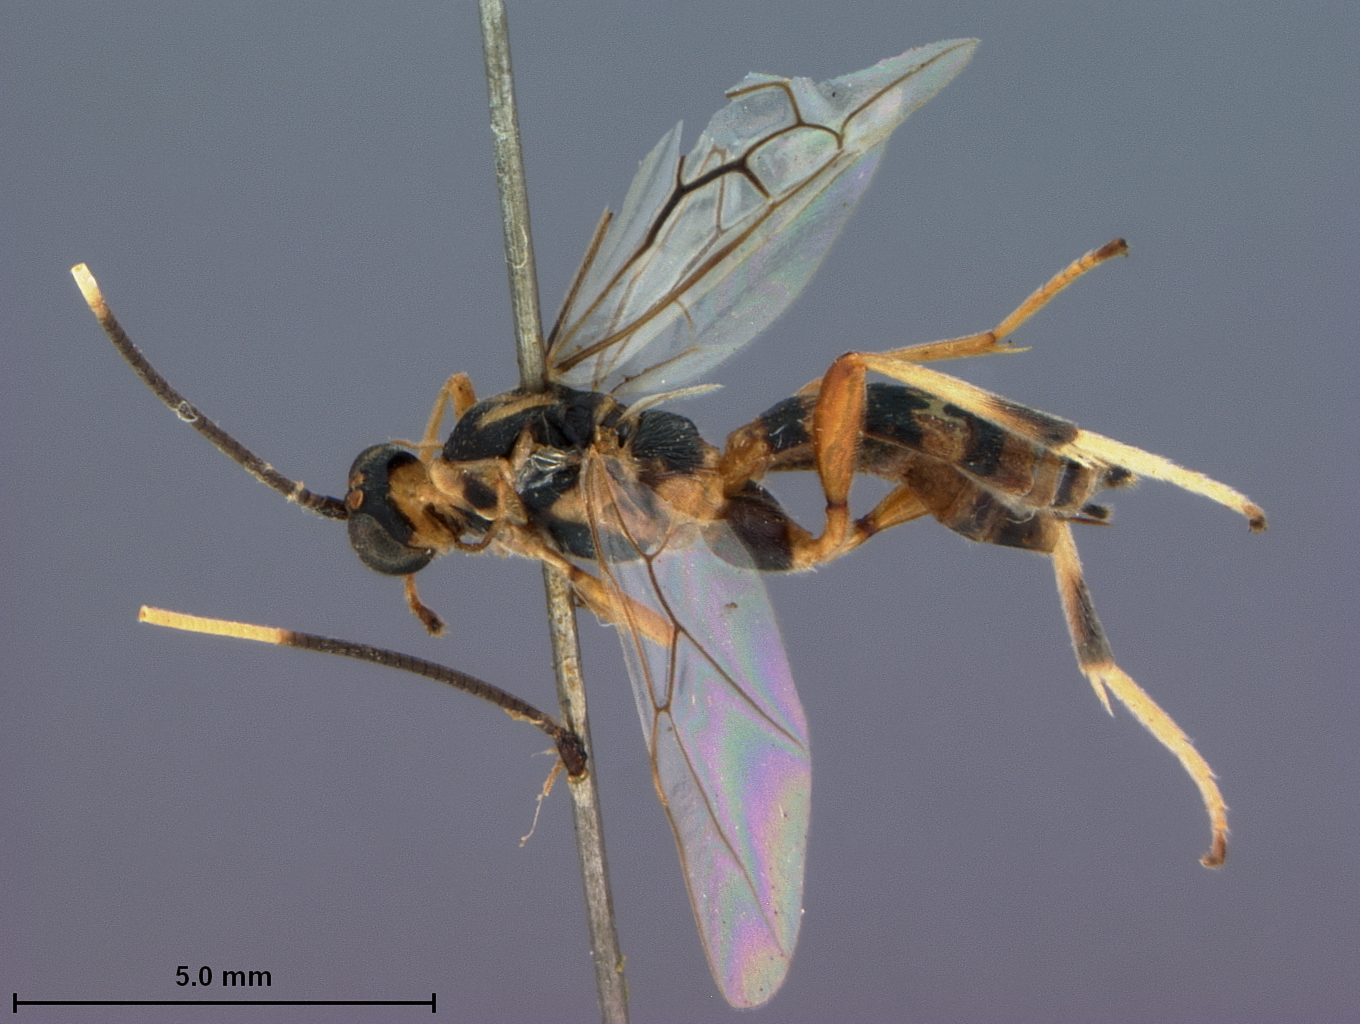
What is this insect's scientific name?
Hemigyroneuron speciosus
